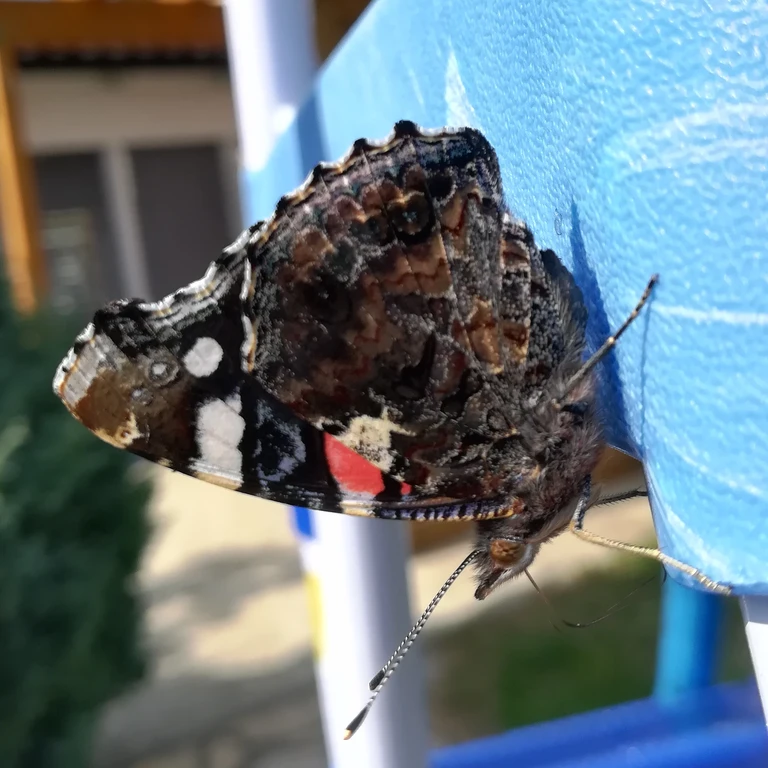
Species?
Vanessa atalanta
